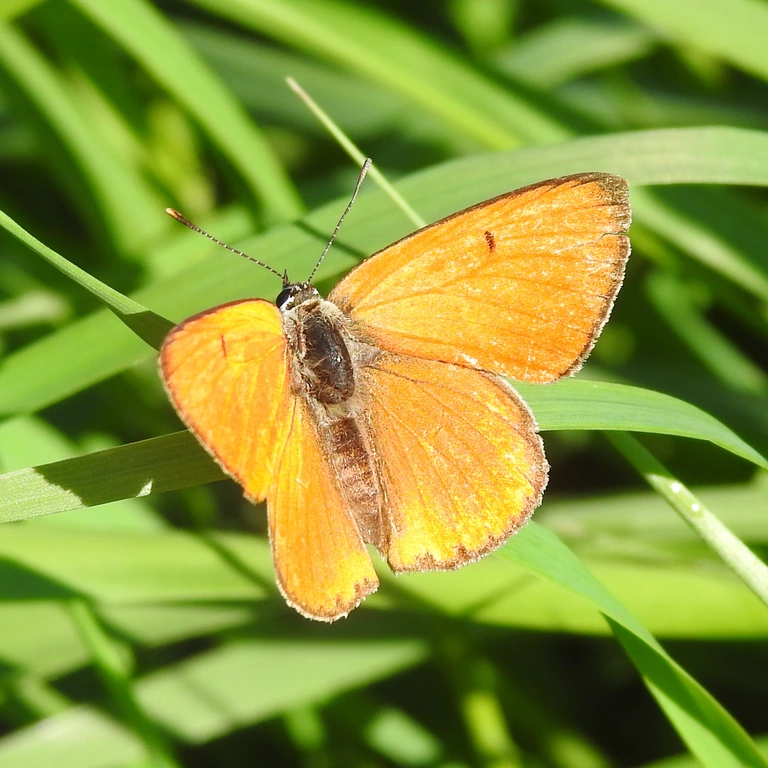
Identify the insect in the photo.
Lycaena dispar
